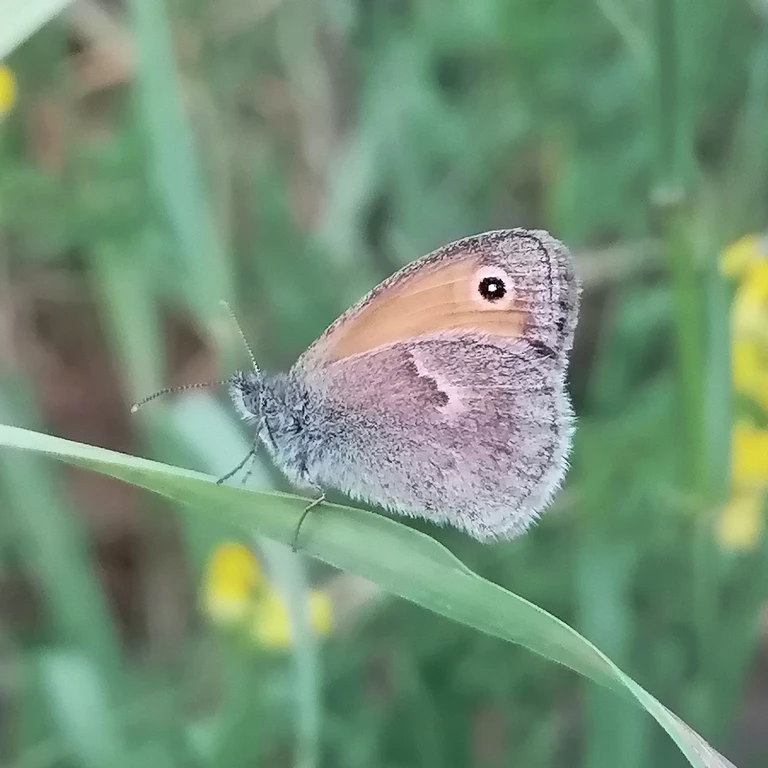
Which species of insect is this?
Coenonympha pamphilus
